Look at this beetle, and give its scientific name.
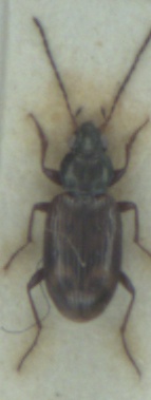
Bembidion dentellum
